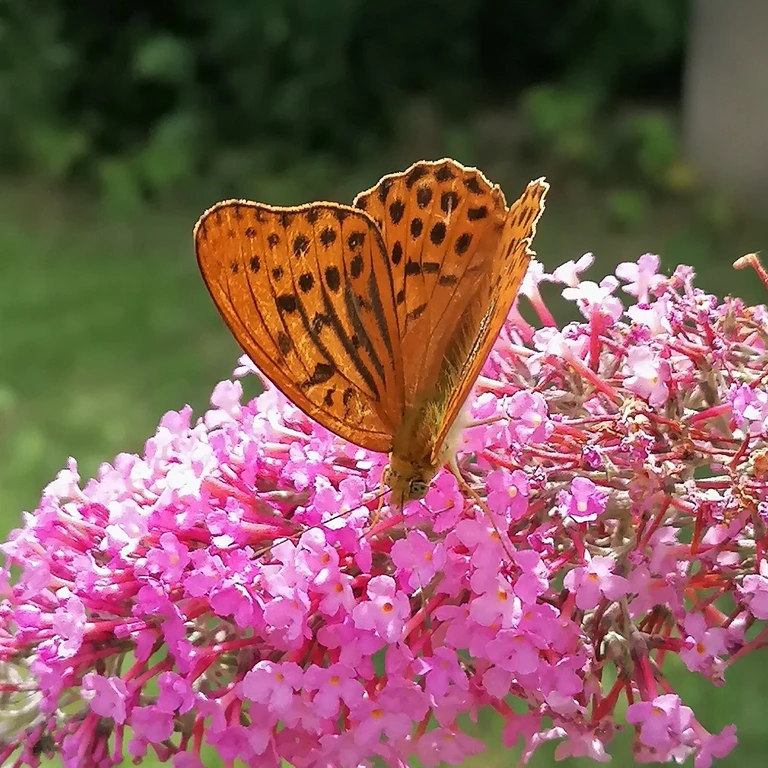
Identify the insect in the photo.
Argynnis paphia
